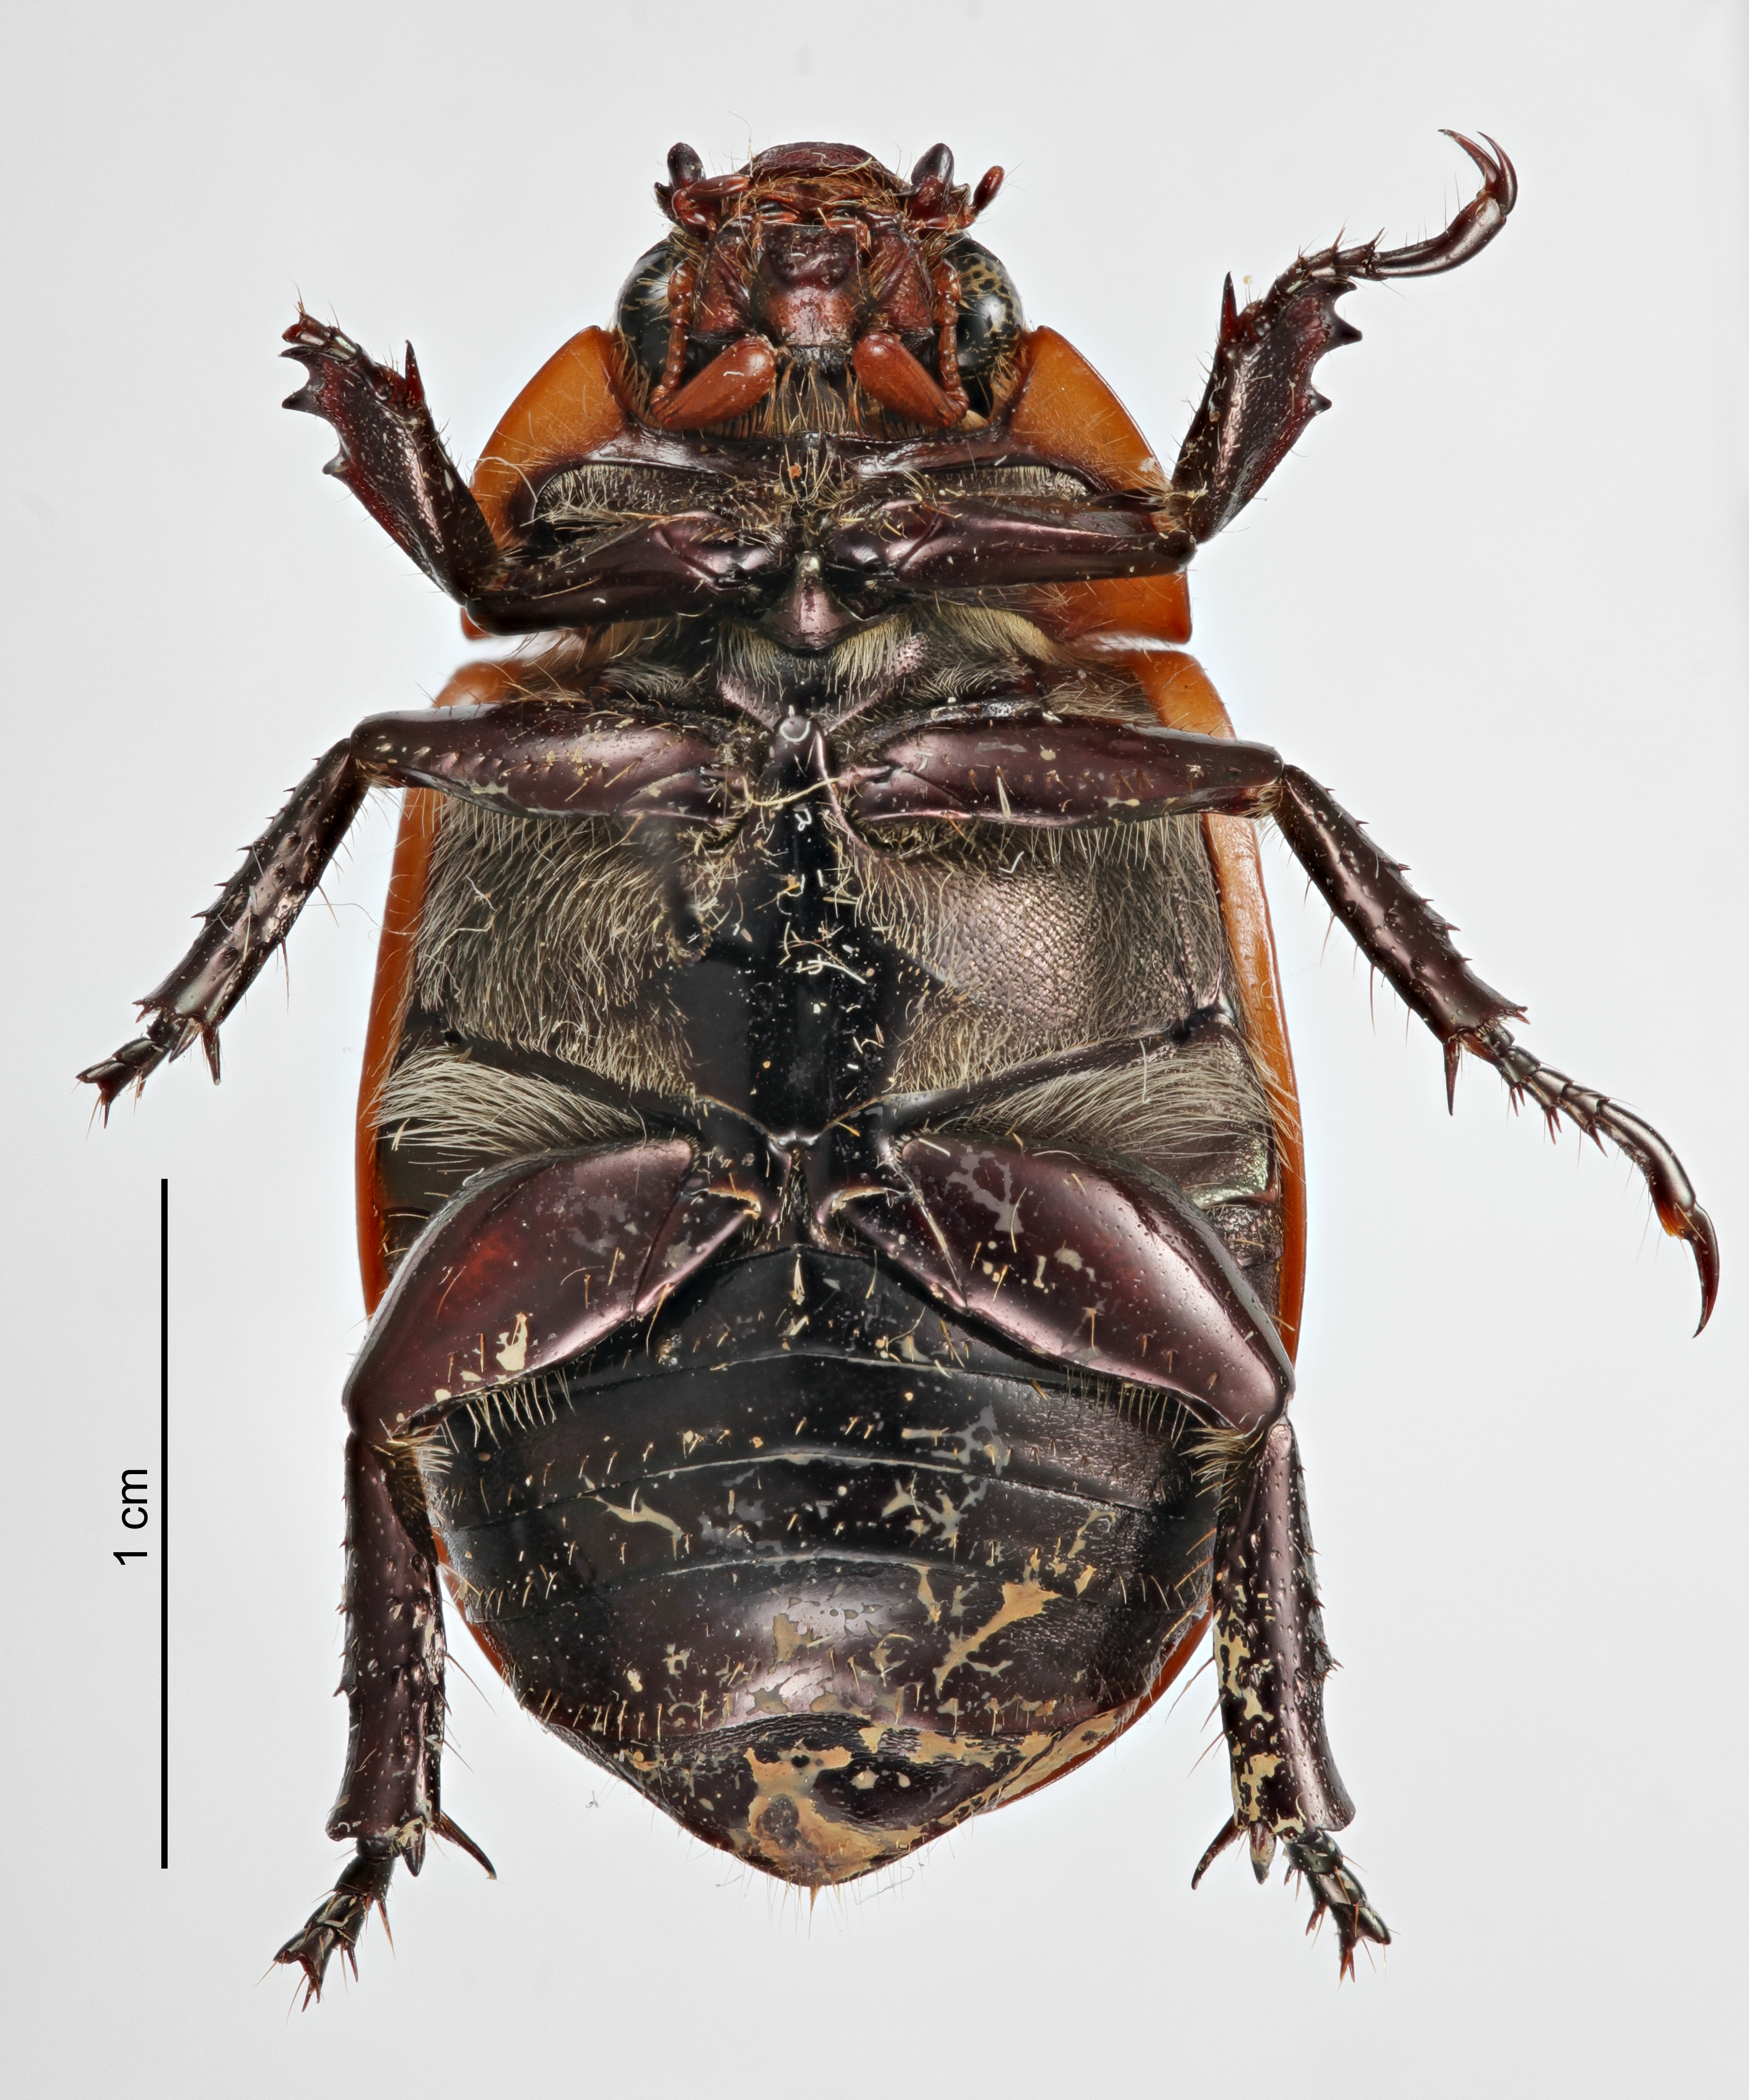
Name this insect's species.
Pelidnota punctata
